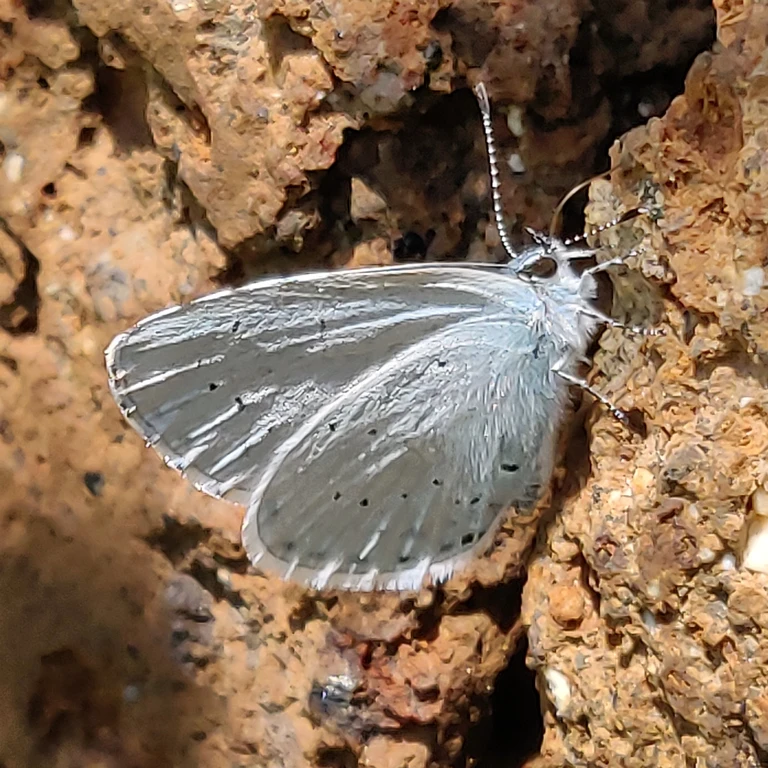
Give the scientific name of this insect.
Celastrina argiolus
